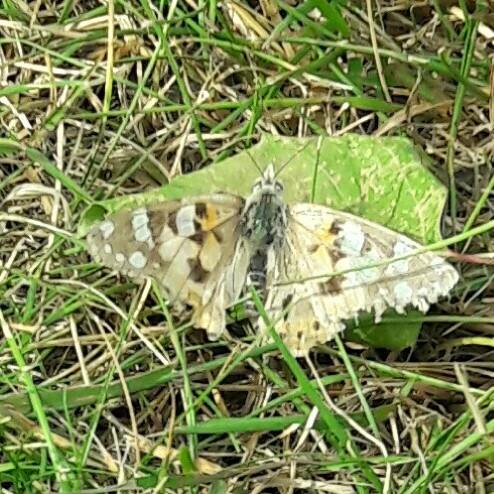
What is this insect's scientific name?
Vanessa cardui
